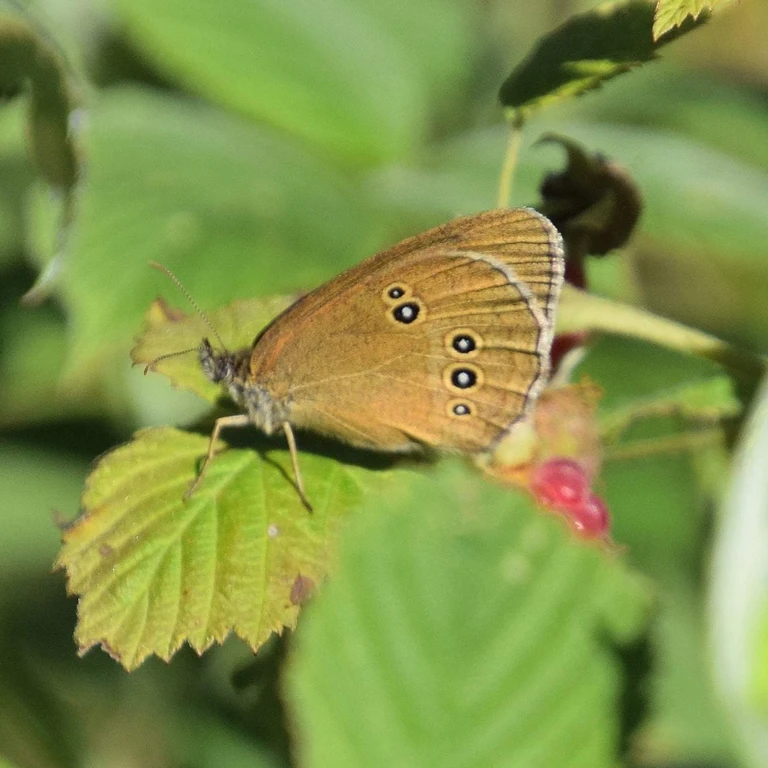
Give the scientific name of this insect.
Aphantopus hyperantus
